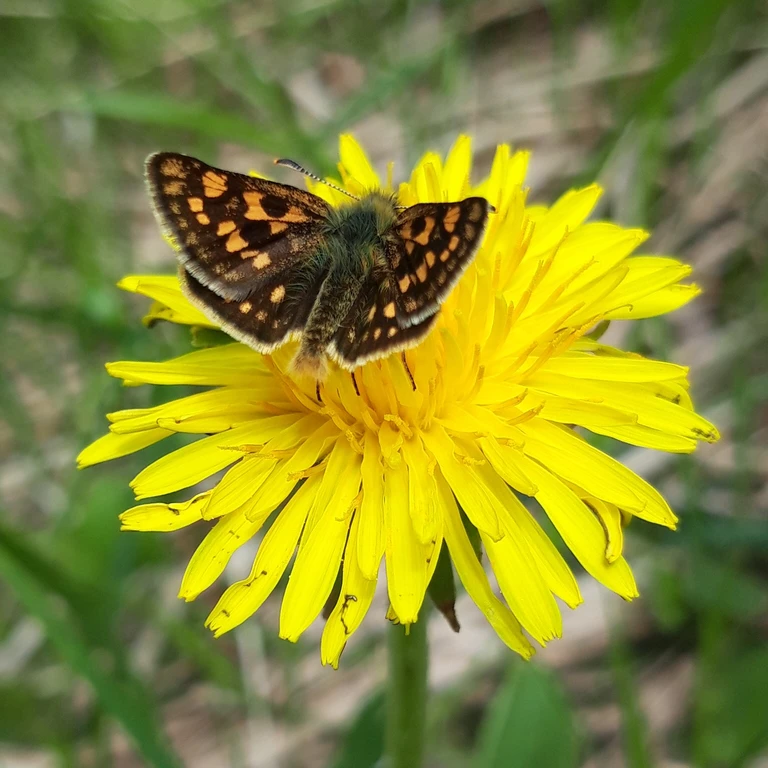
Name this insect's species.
Carterocephalus palaemon
